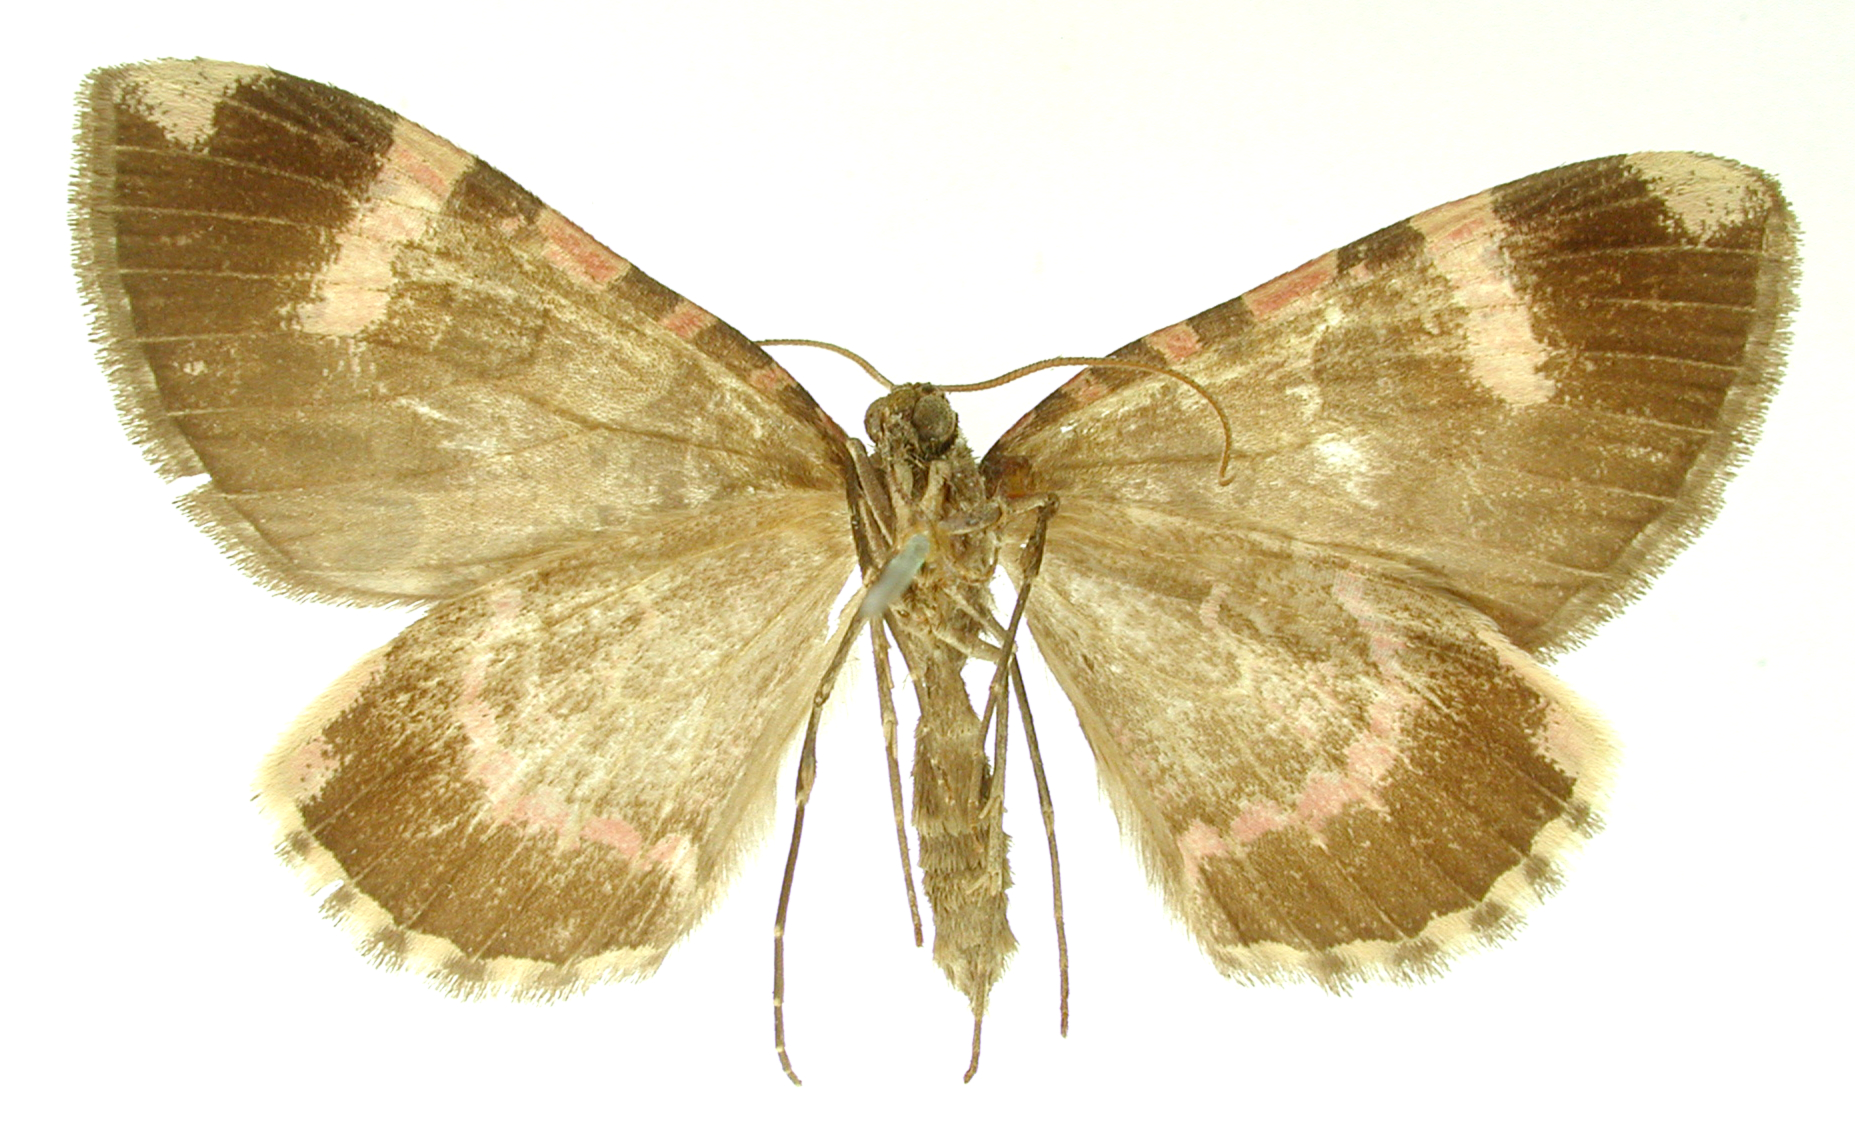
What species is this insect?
Erebochlora duplicata
